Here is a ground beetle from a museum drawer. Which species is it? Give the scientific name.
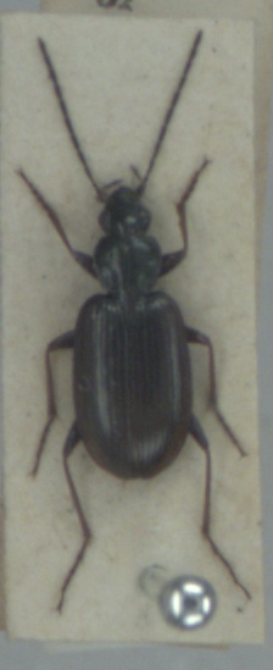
Agonum micans
